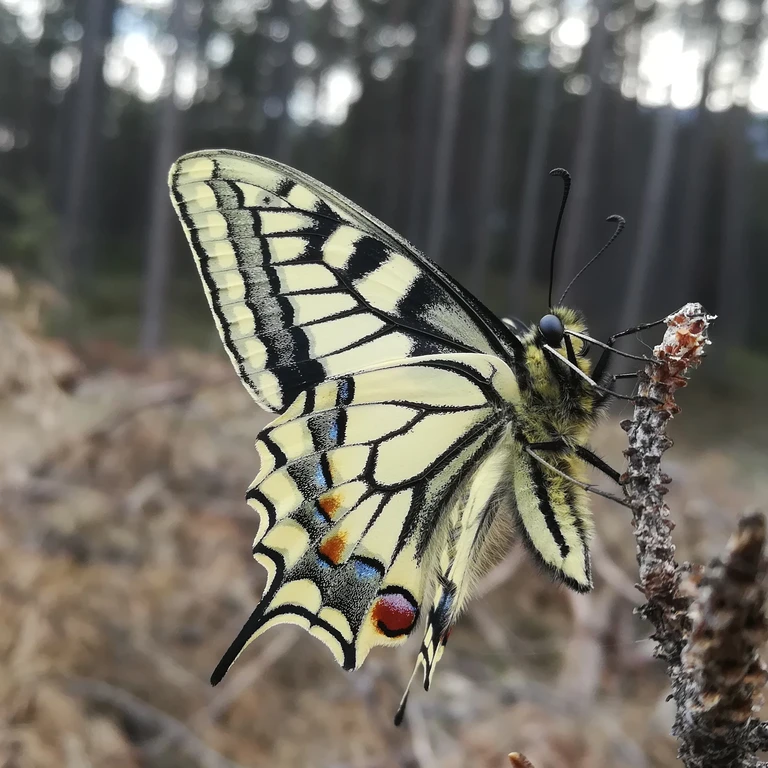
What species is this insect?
Papilio machaon
